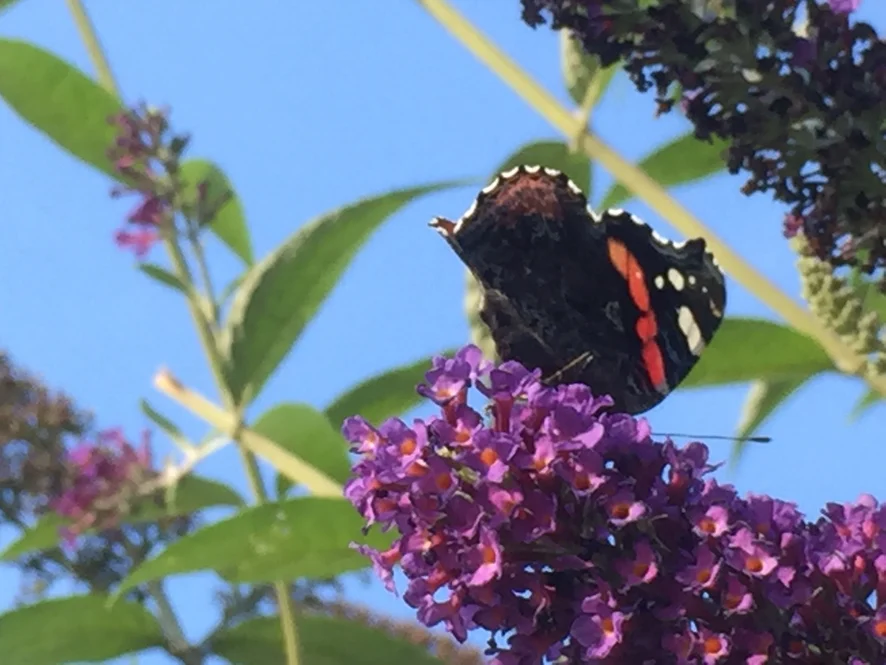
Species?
Vanessa atalanta
